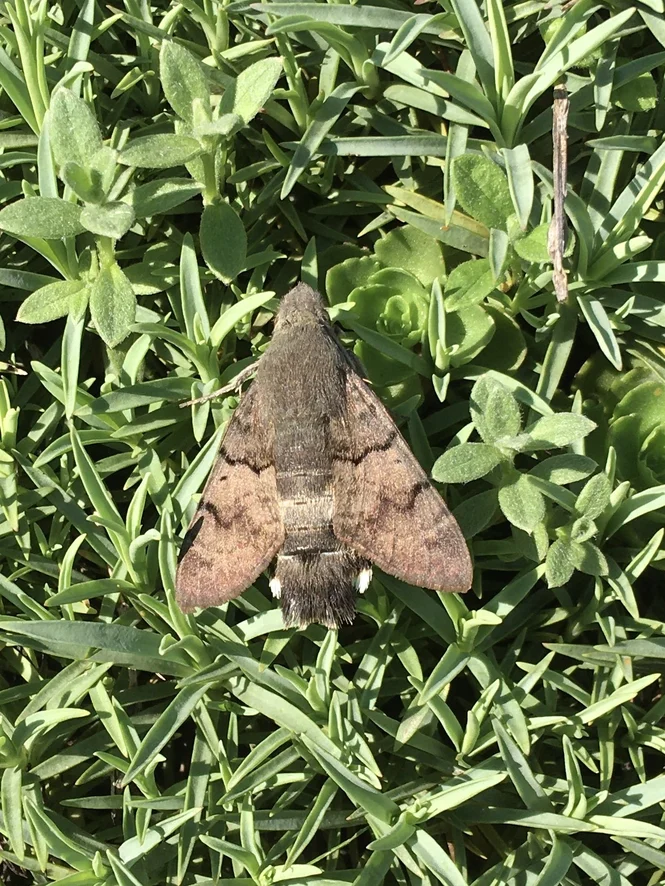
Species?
Macroglossum stellatarum
